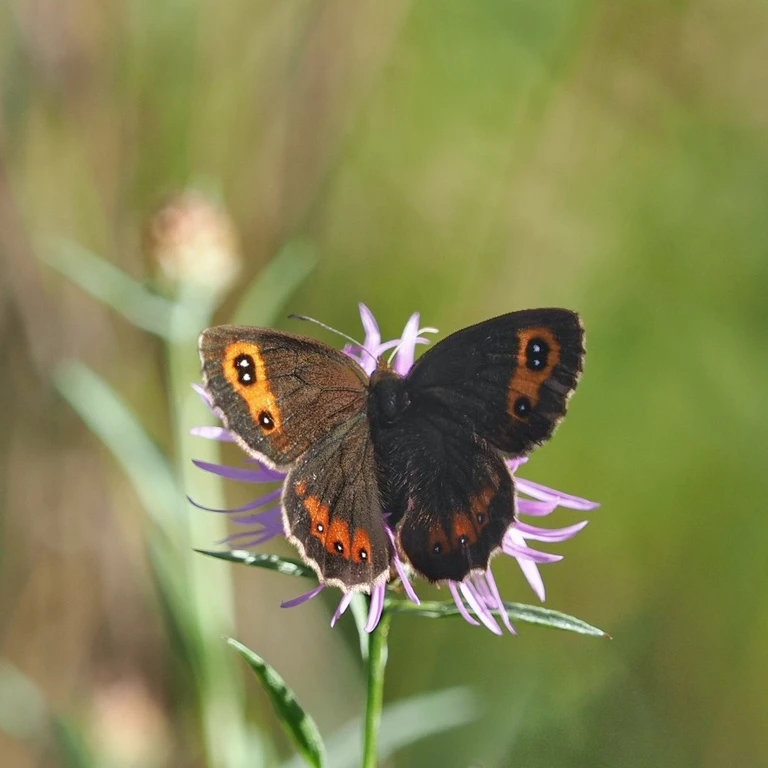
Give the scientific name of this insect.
Erebia aethiops
